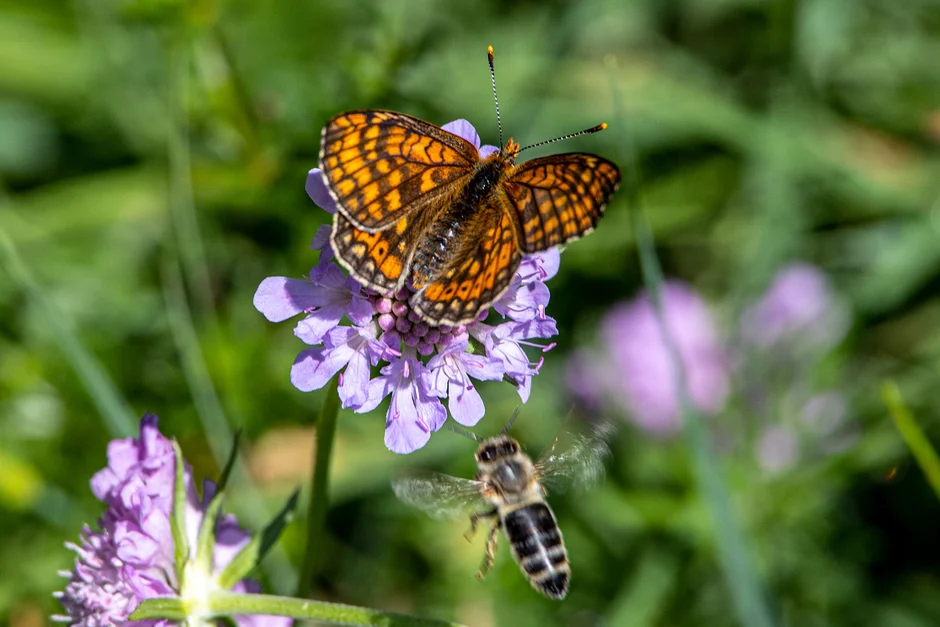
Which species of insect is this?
Euphydryas aurinia
